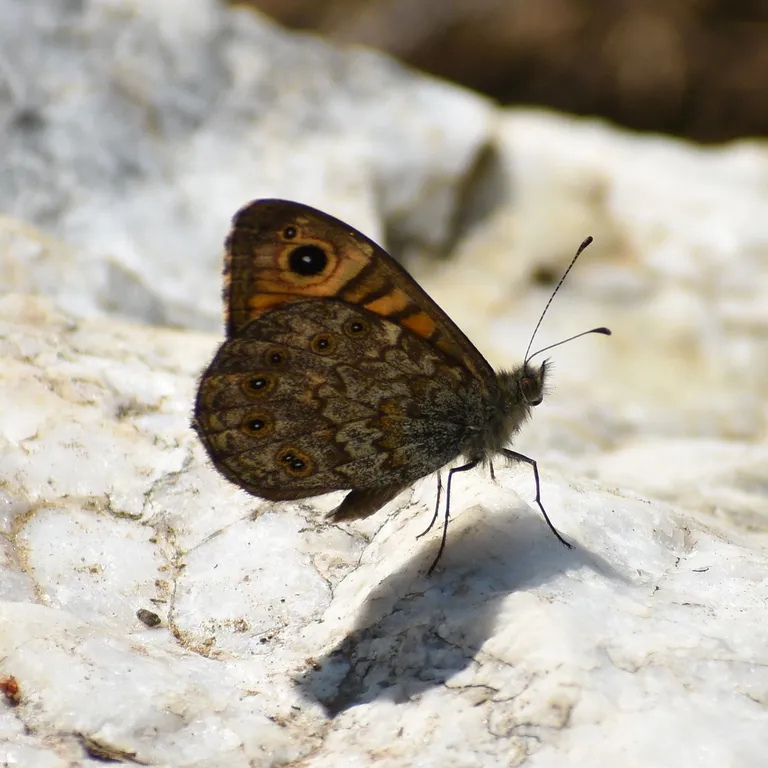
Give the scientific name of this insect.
Lasiommata megera (also Pararge megera)
